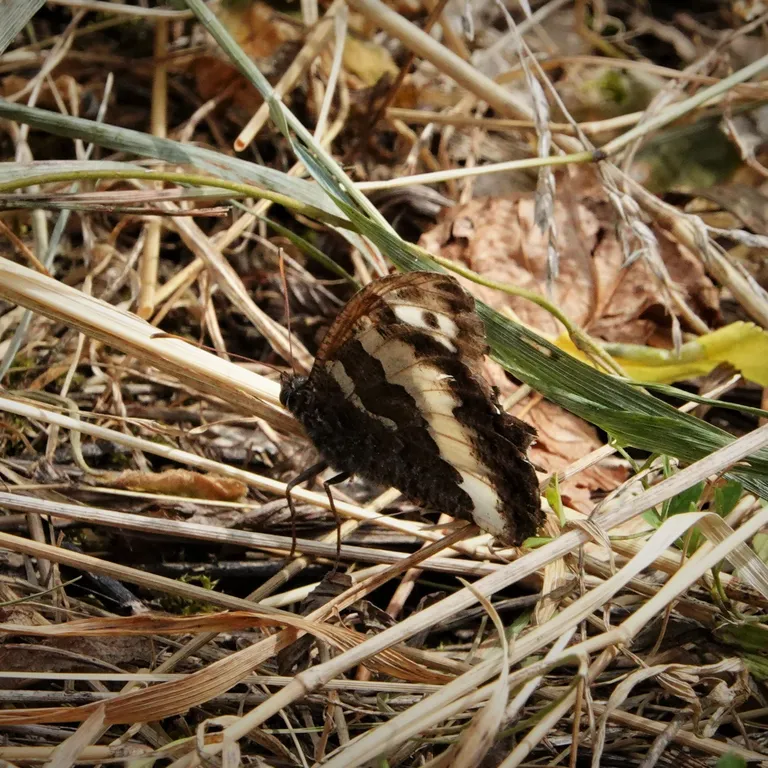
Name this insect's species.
Brintesia circe
